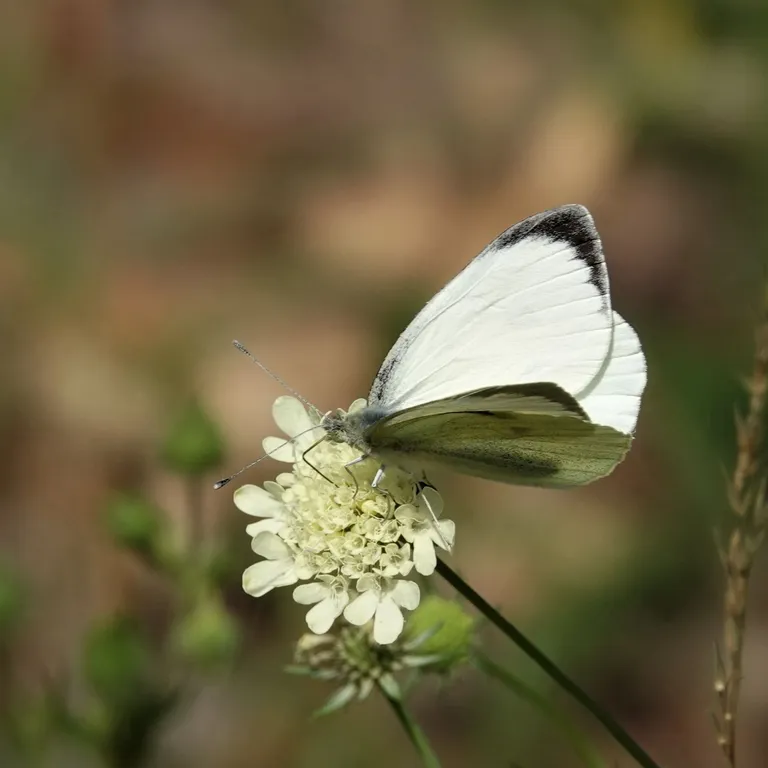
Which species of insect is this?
Pieris brassicae
